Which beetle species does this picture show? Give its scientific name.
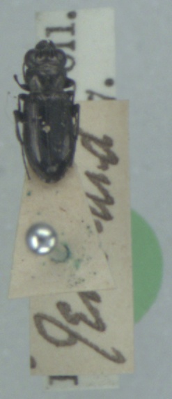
Notiophilus aquaticus
